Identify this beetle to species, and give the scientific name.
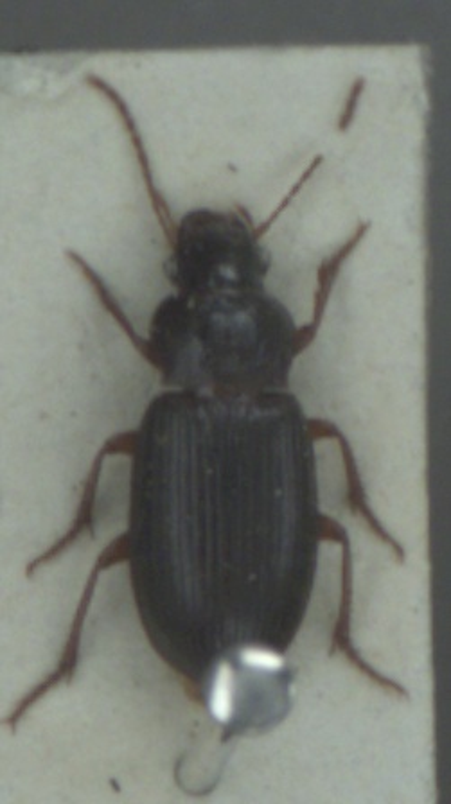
Ophonus rufibarbis
